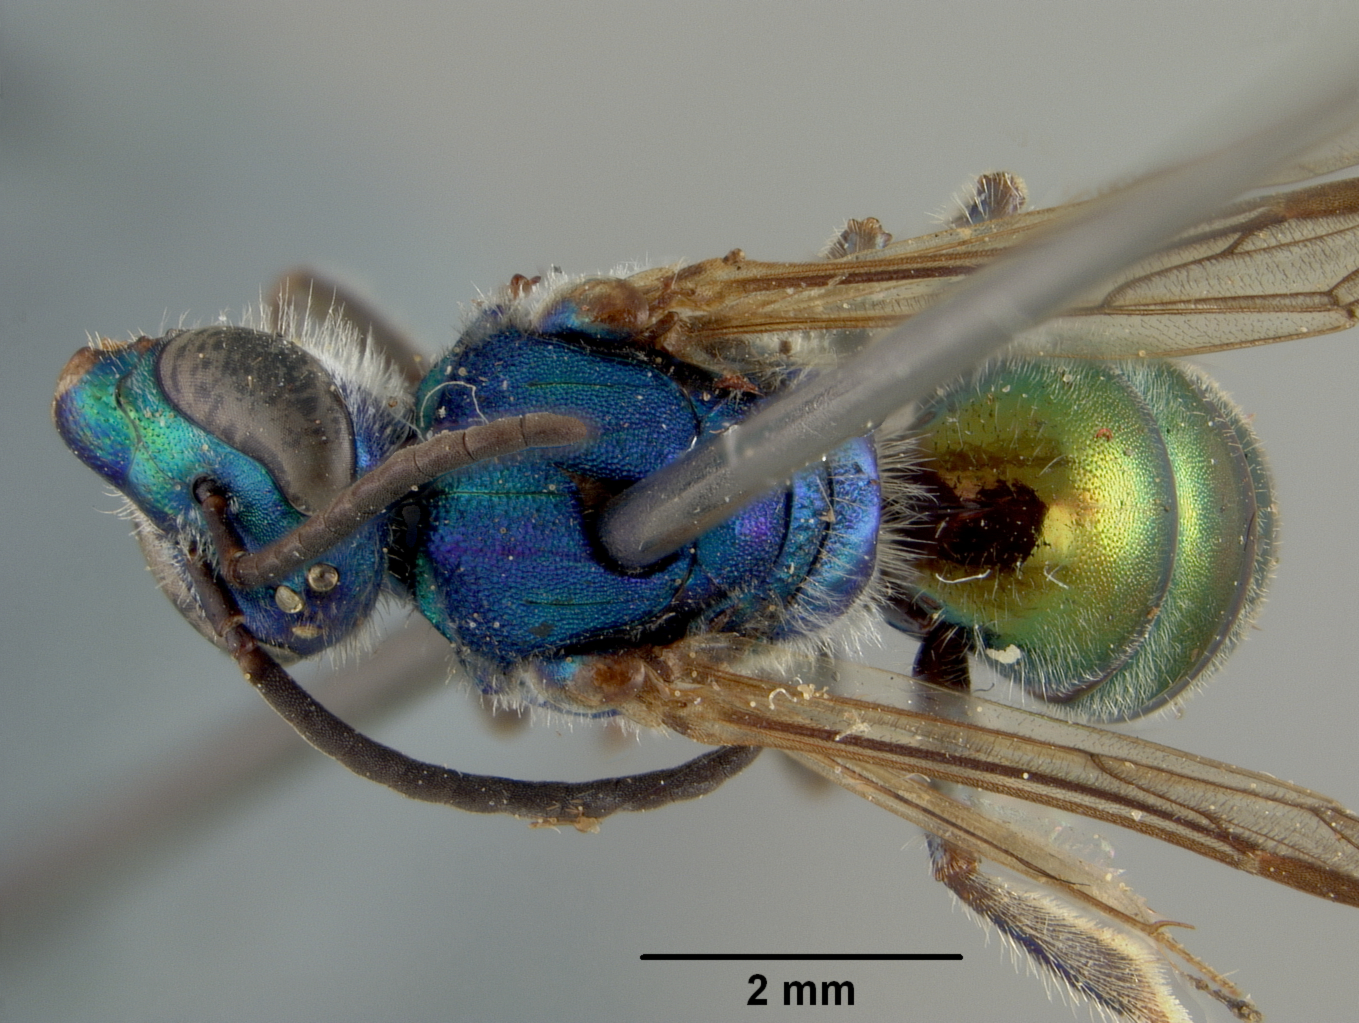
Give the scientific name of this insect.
Augochlora amatitlana
